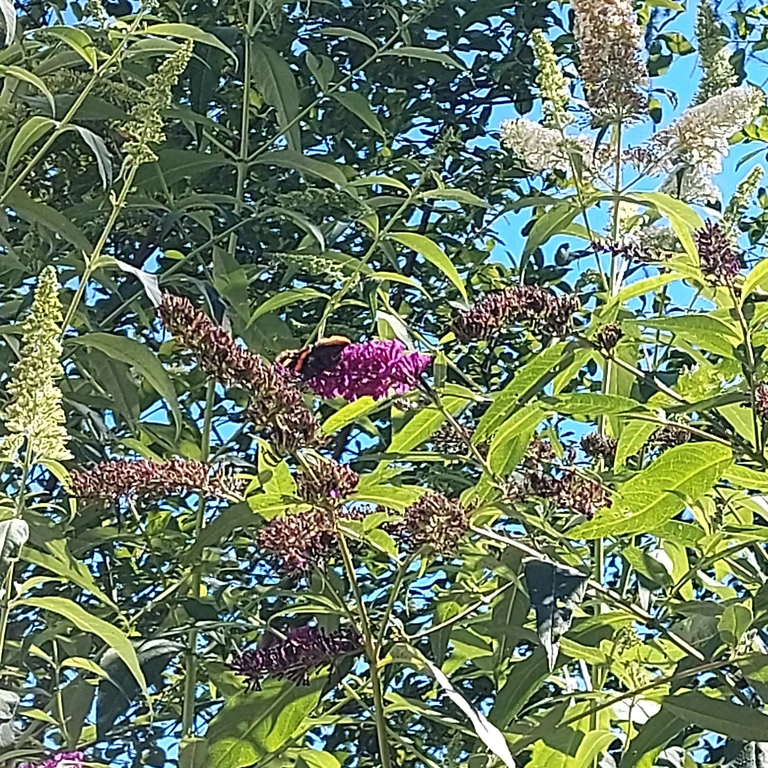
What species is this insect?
Vanessa atalanta
